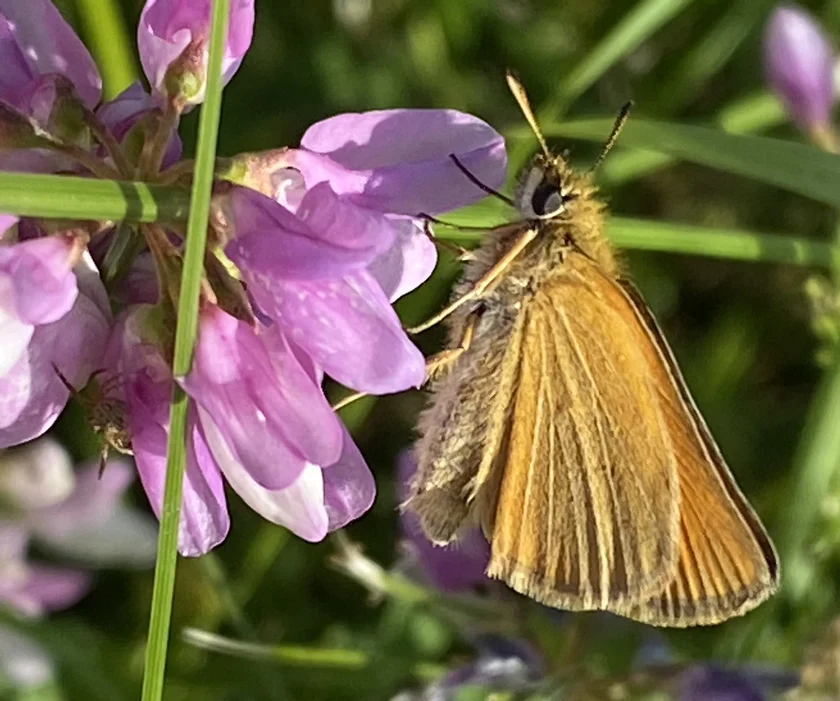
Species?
Thymelicus lineola
